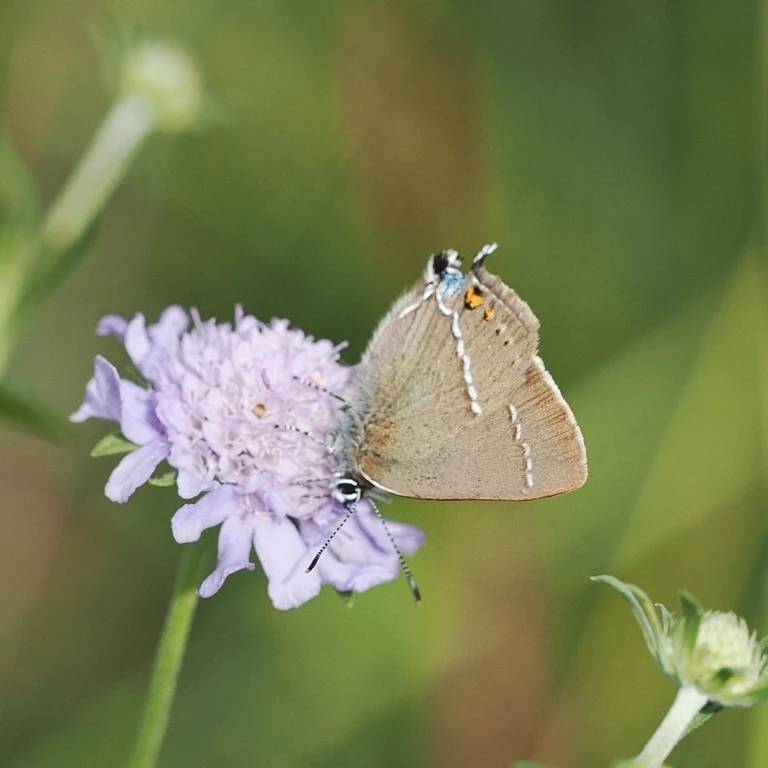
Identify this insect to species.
Satyrium spini (also Tuttiola spini)
